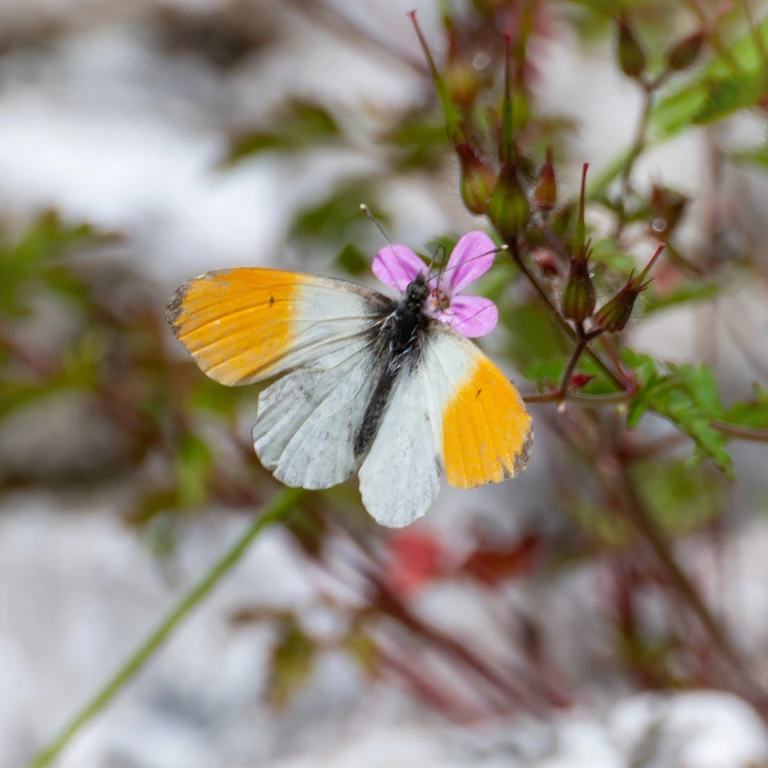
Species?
Anthocharis cardamines
